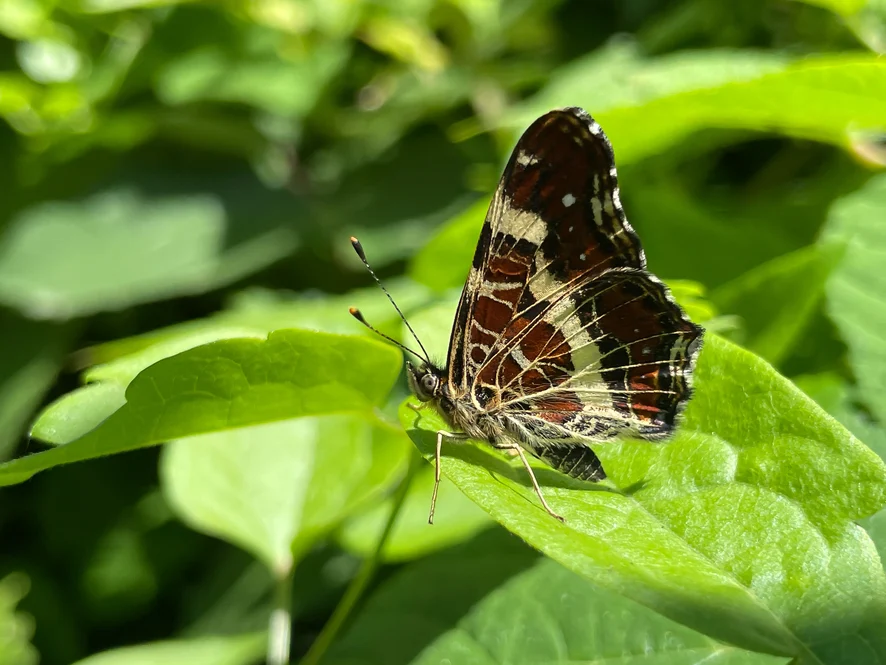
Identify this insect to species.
Araschnia levana
